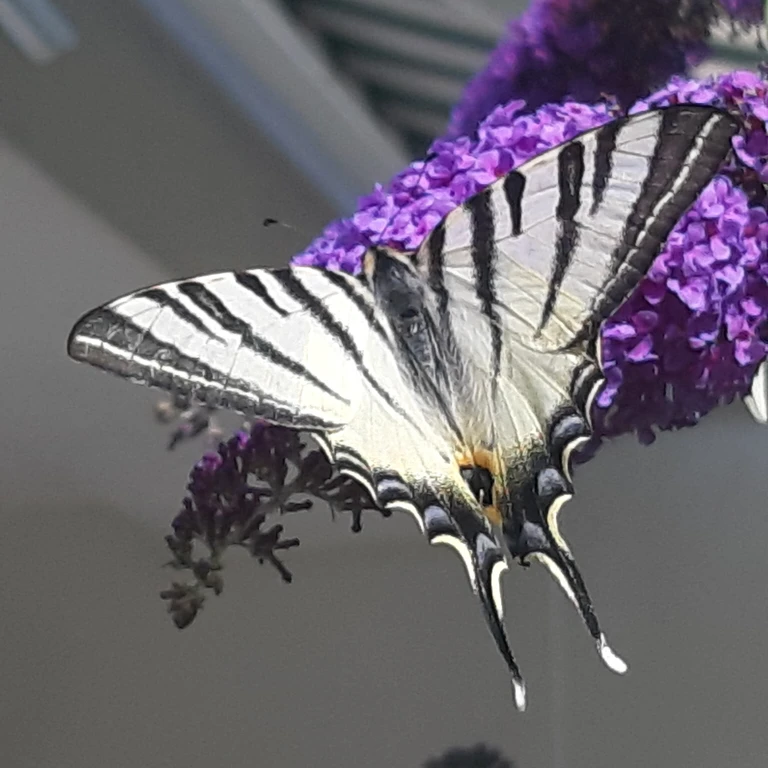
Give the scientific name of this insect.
Iphiclides podalirius
